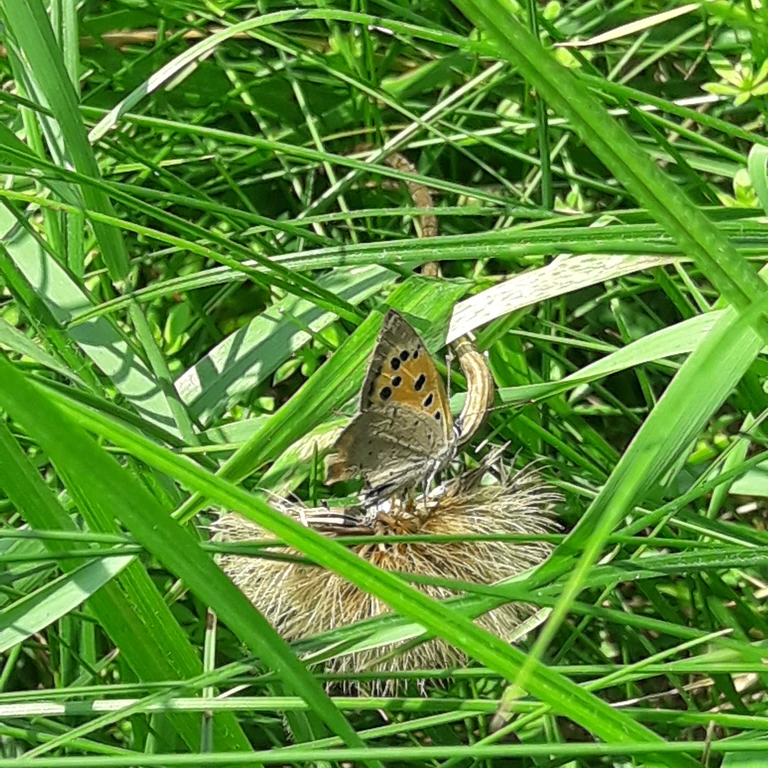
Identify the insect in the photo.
Lycaena phlaeas
